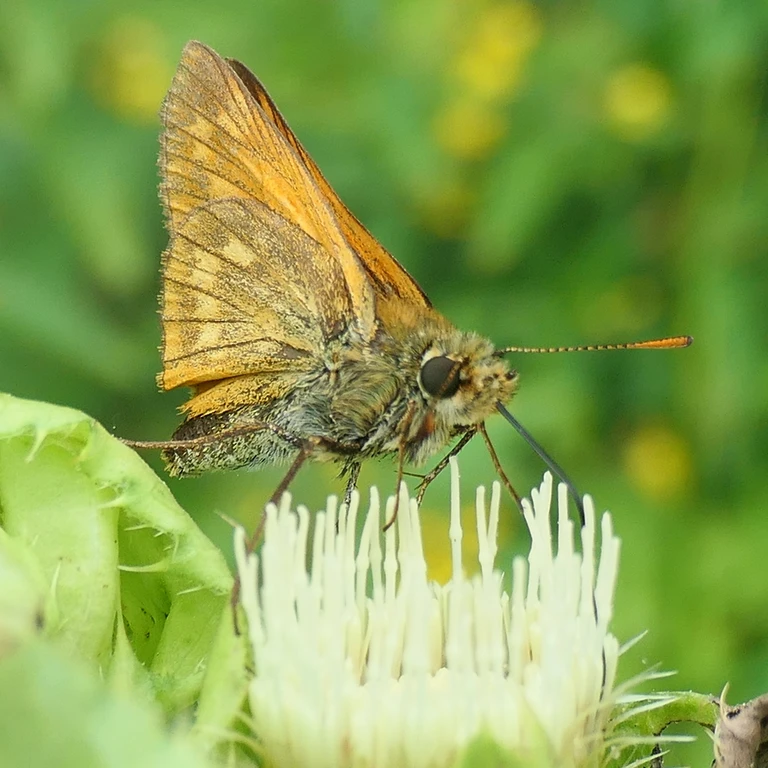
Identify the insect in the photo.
Ochlodes sylvanus (also Ochlodes venata)
